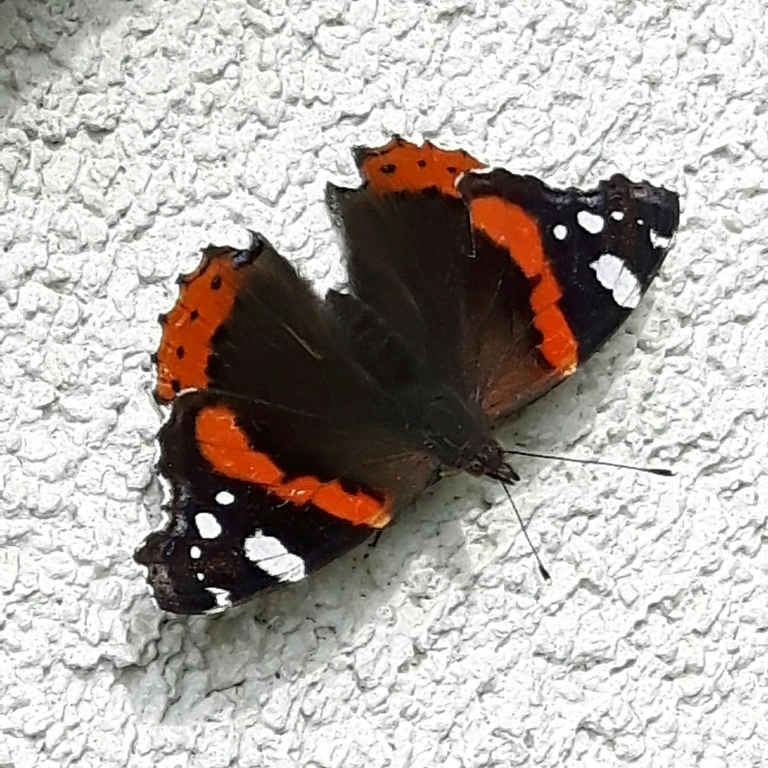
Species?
Vanessa atalanta
